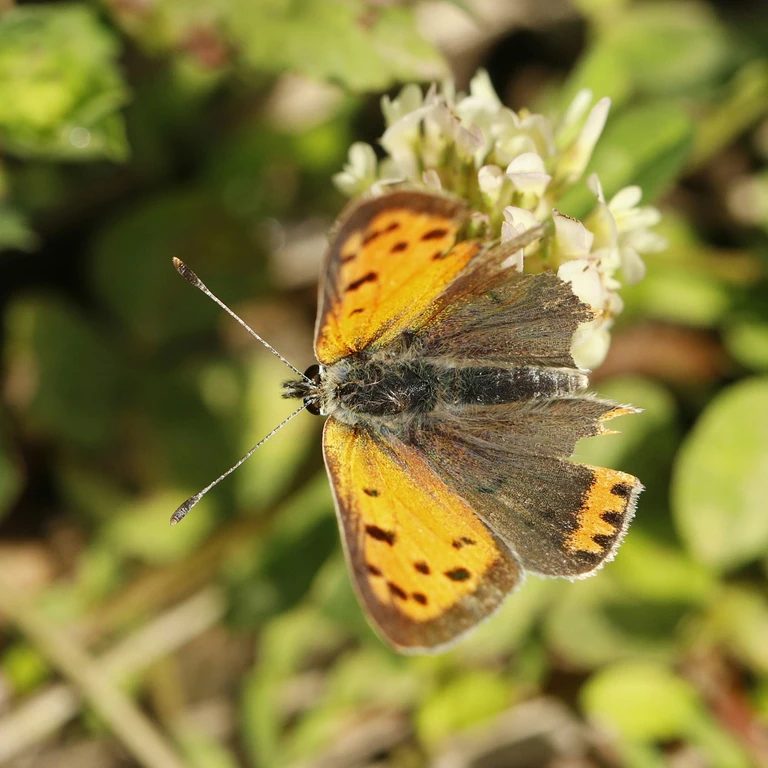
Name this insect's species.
Lycaena phlaeas
